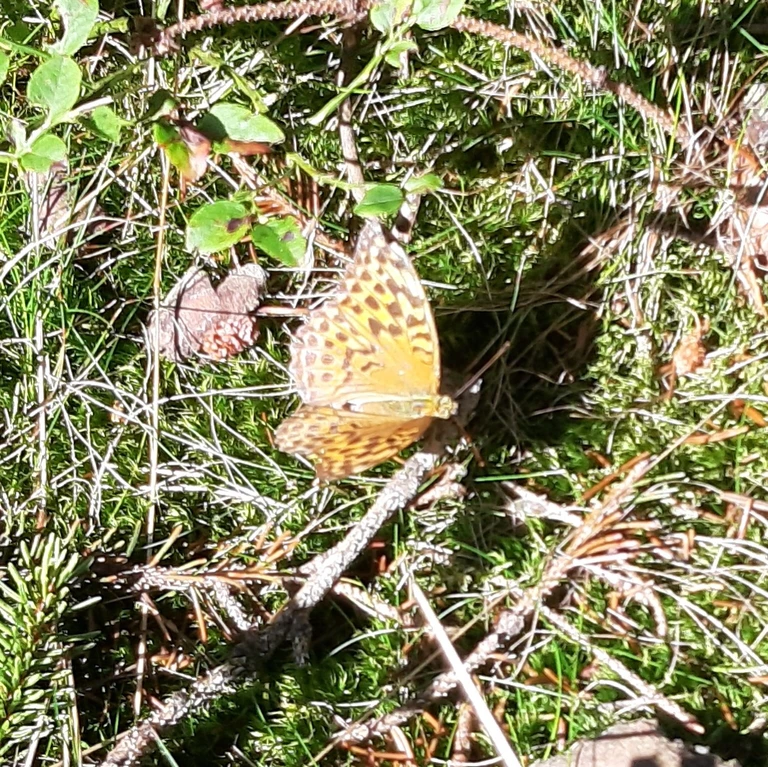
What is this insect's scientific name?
Argynnis paphia
